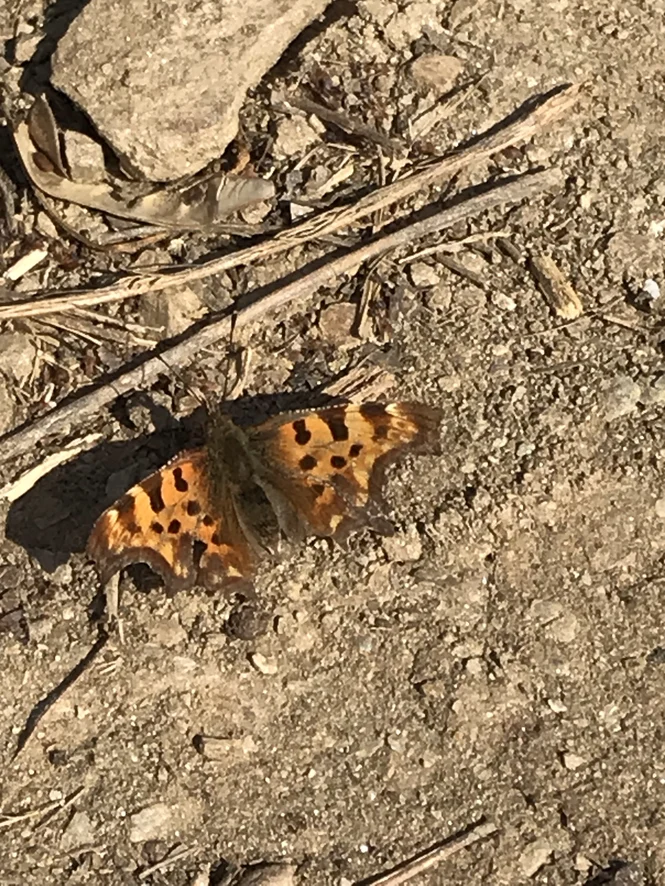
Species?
Polygonia c-album
